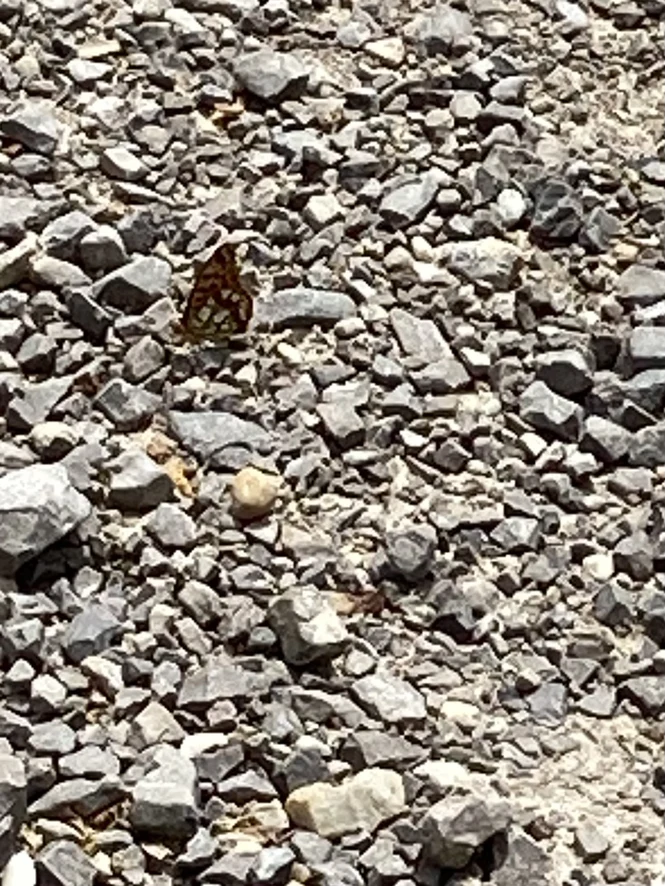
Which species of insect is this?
Issoria lathonia
